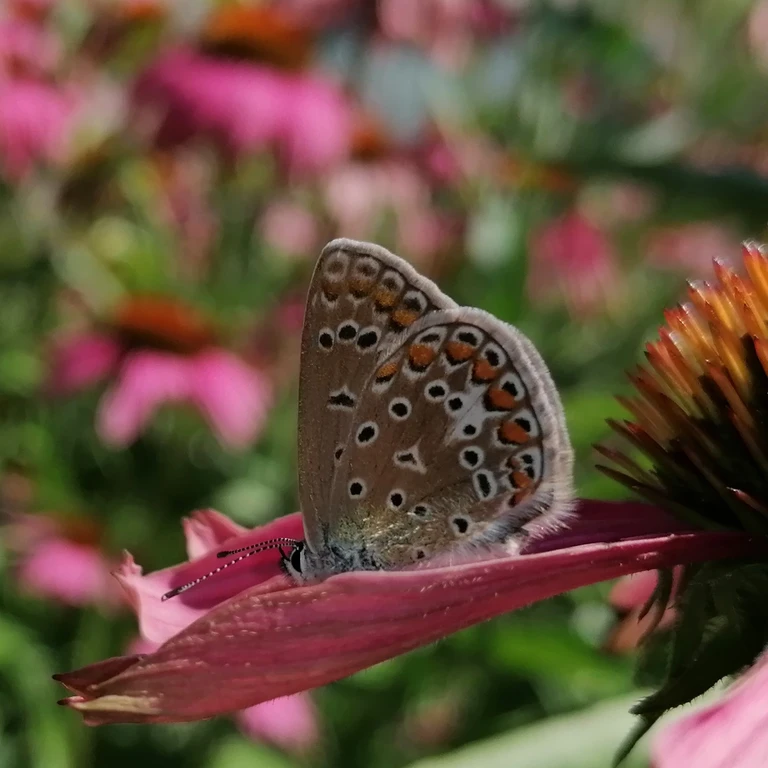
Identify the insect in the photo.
Polyommatus icarus
